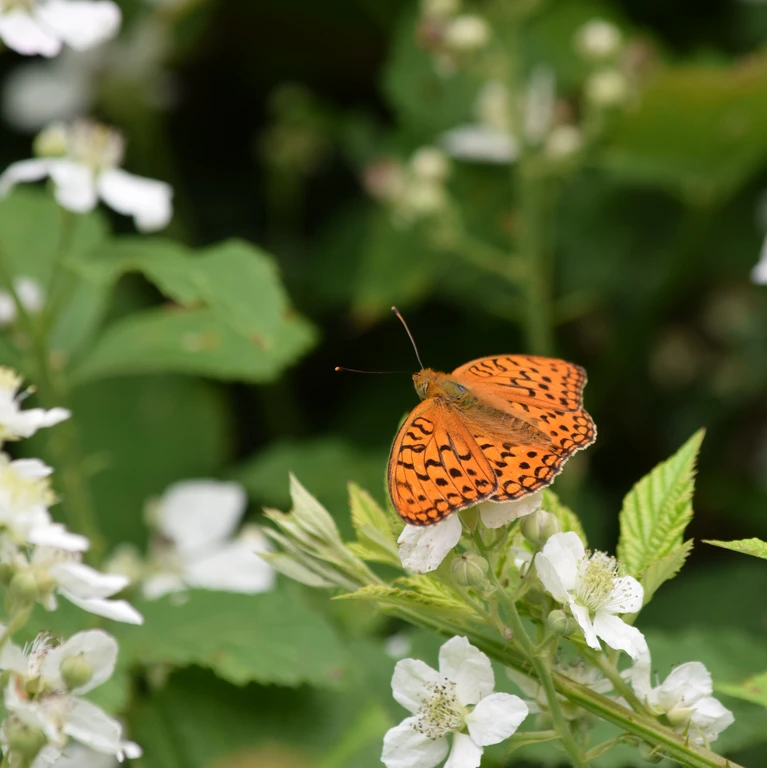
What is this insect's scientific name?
Fabriciana adippe
